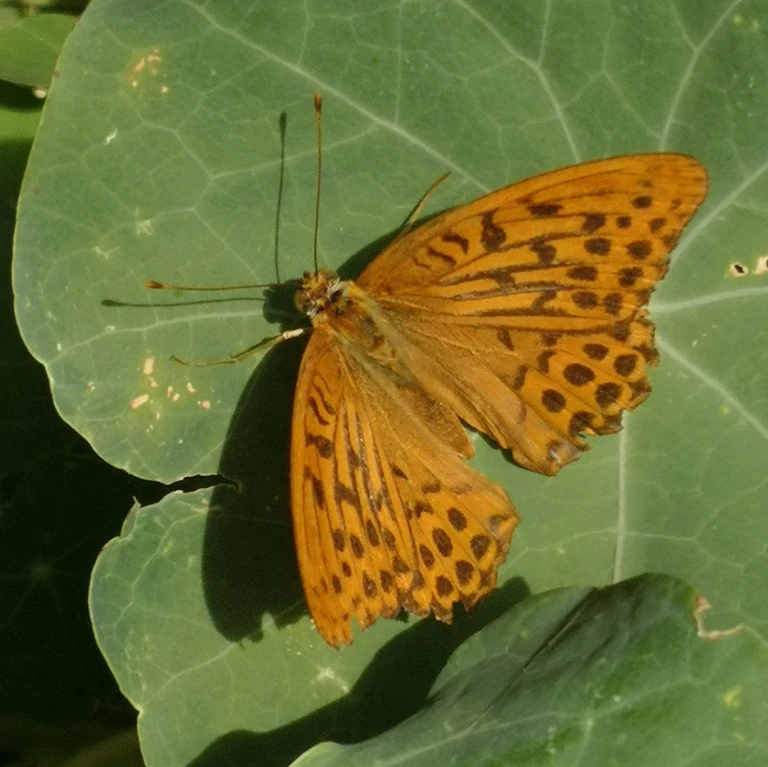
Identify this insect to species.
Argynnis paphia
